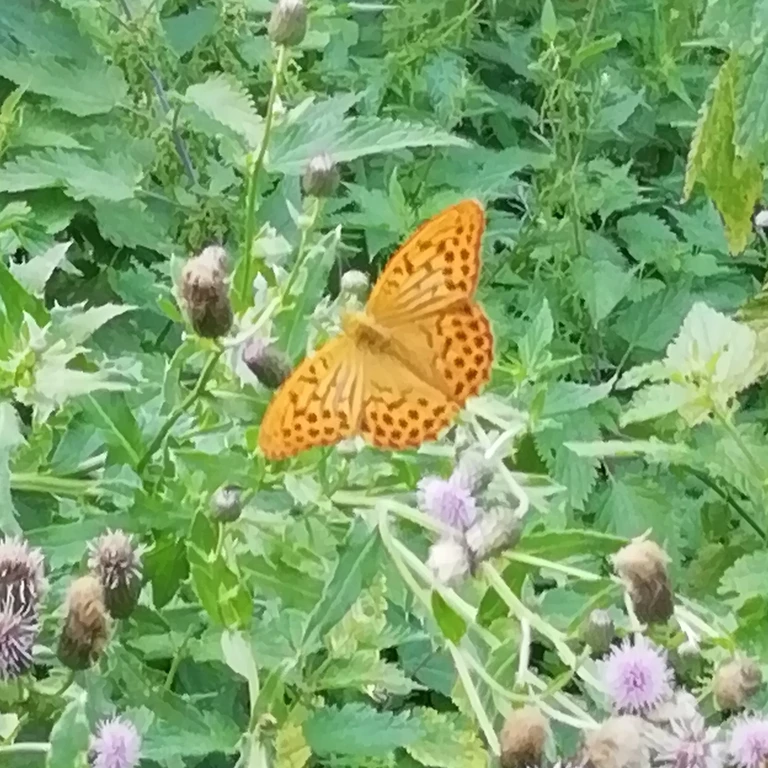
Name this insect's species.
Argynnis paphia
